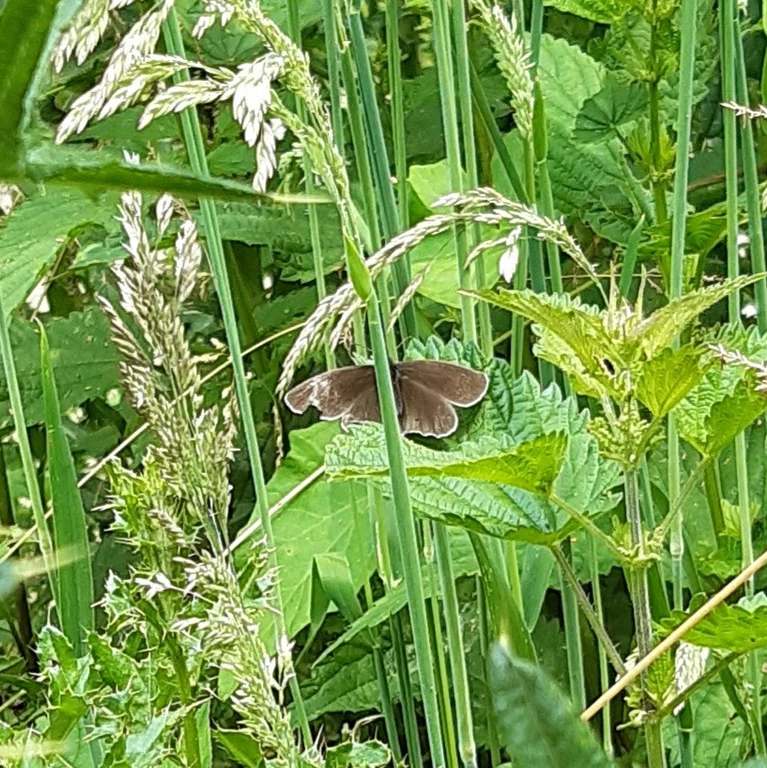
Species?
Aphantopus hyperantus
